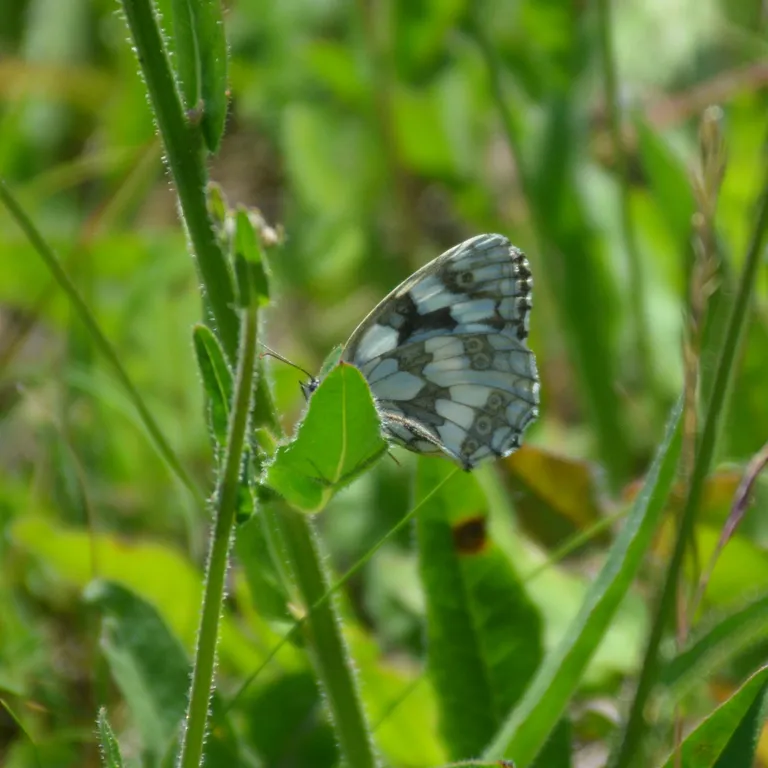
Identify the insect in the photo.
Melanargia galathea
